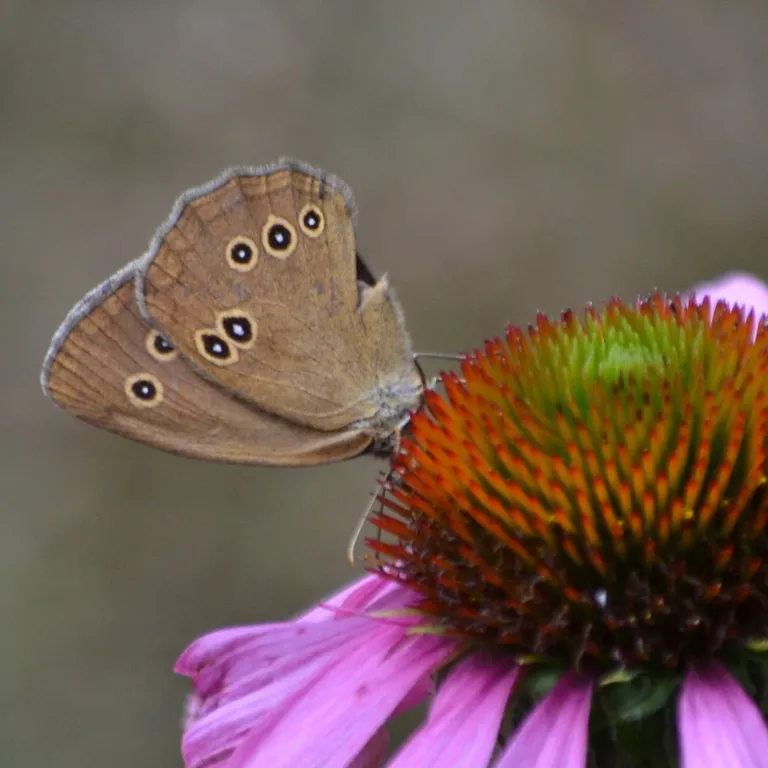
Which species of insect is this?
Aphantopus hyperantus
